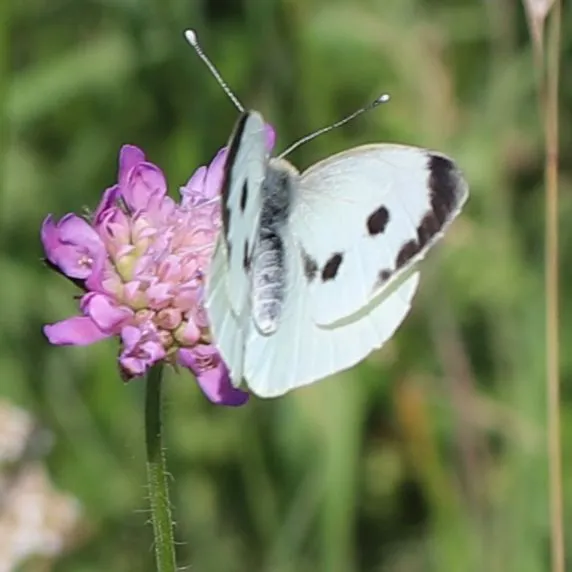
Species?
Pieris brassicae
